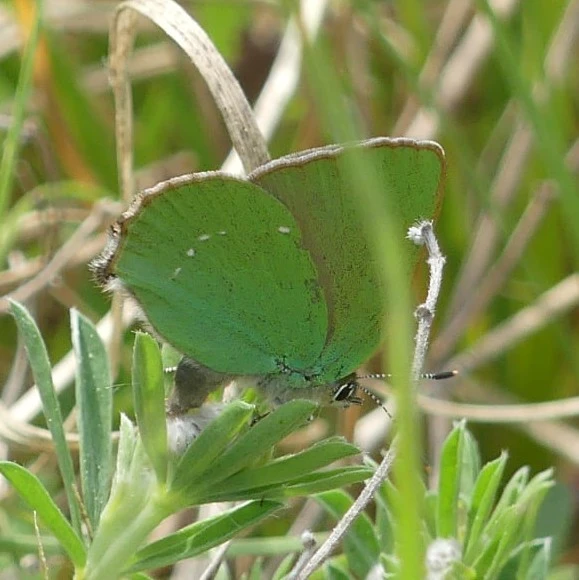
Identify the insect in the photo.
Callophrys rubi
